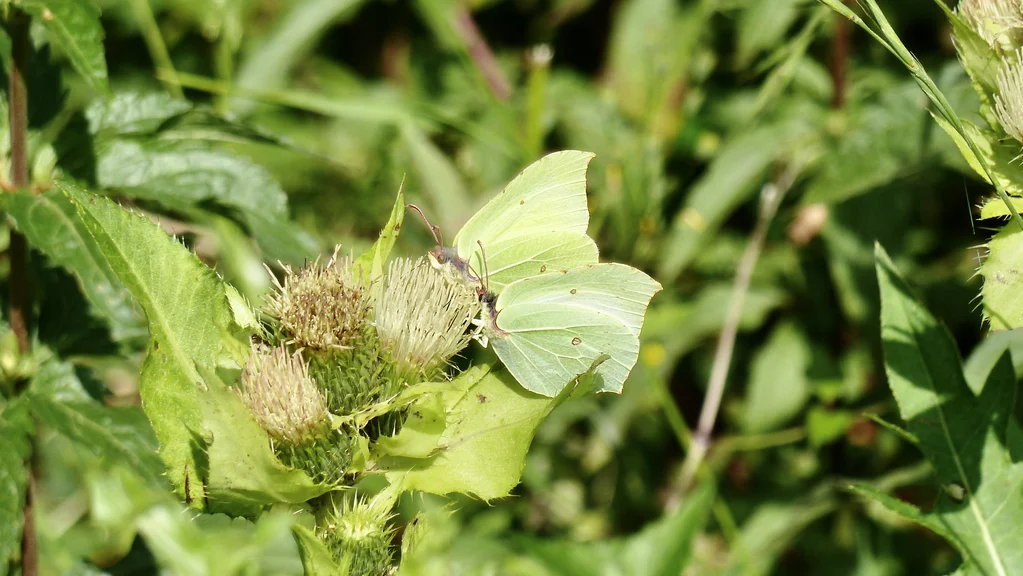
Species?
Gonepteryx rhamni
